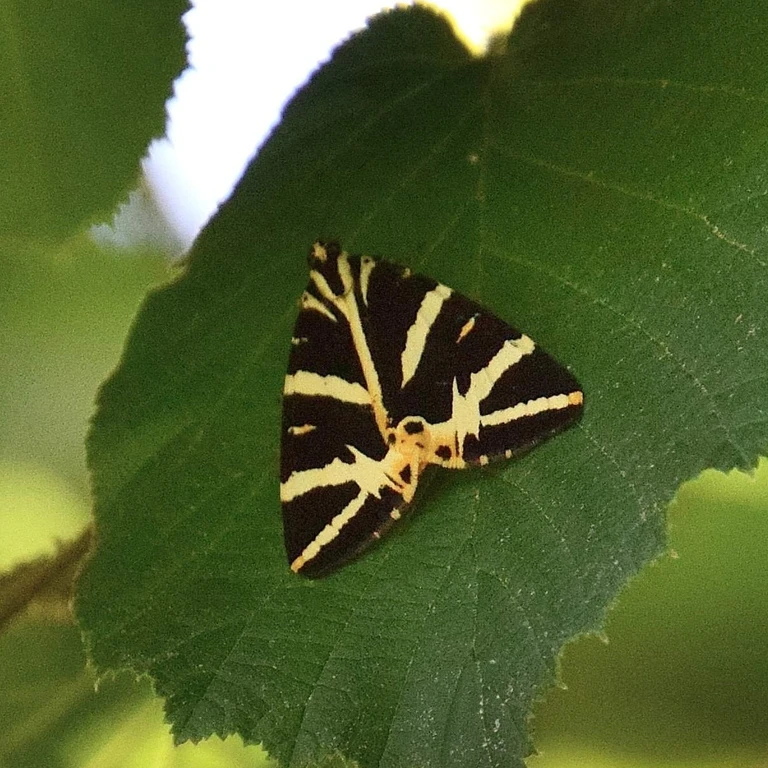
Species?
Euplagia quadripunctaria
